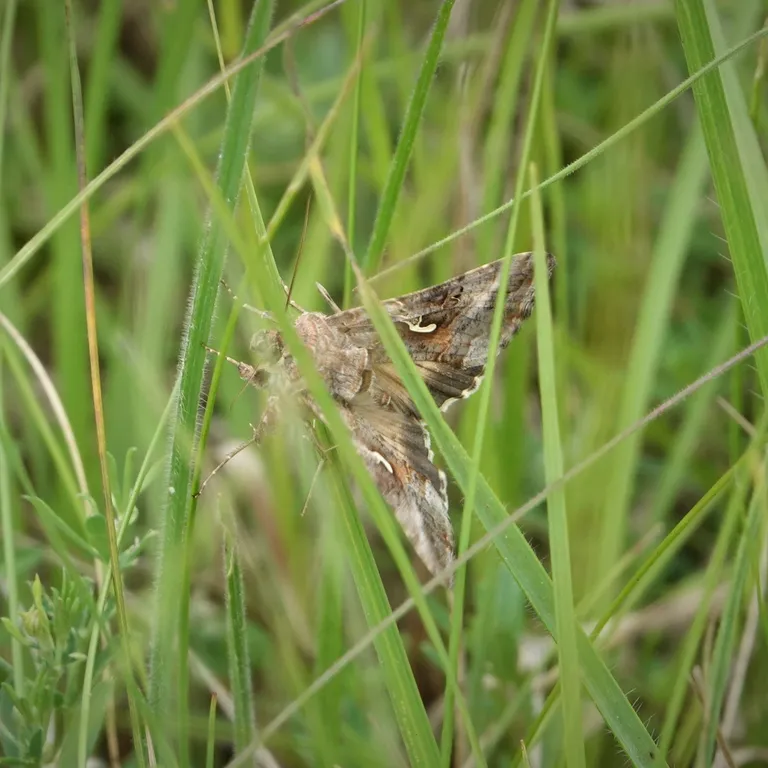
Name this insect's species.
Autographa gamma
